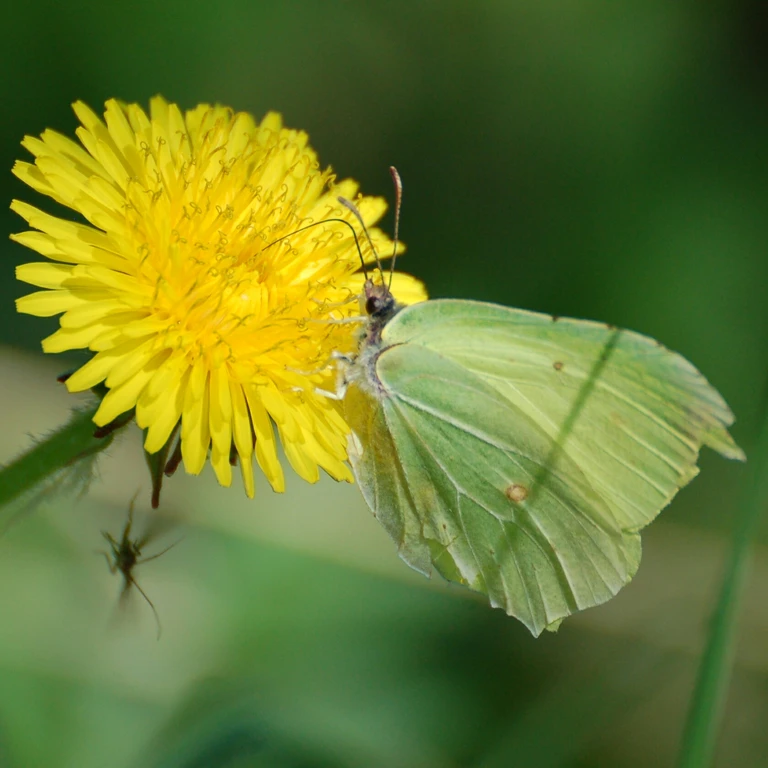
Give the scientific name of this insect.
Gonepteryx rhamni
